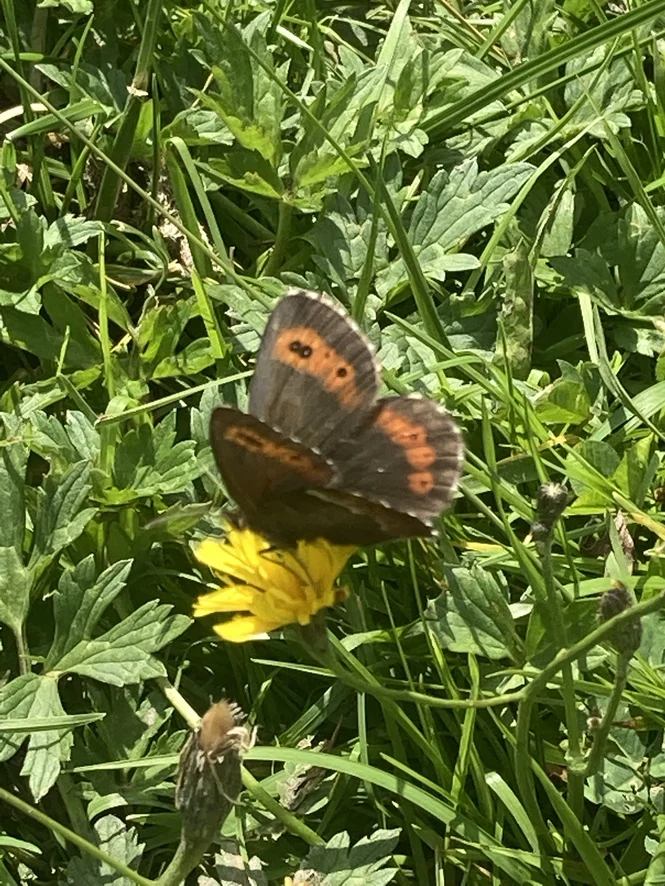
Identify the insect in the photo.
Erebia euryale
